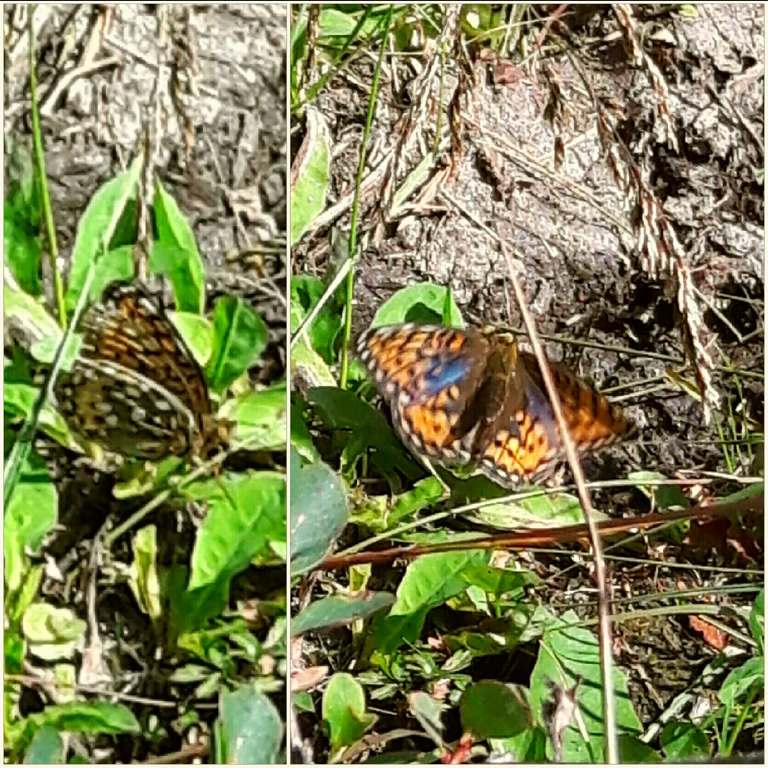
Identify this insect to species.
Speyeria aglaja
